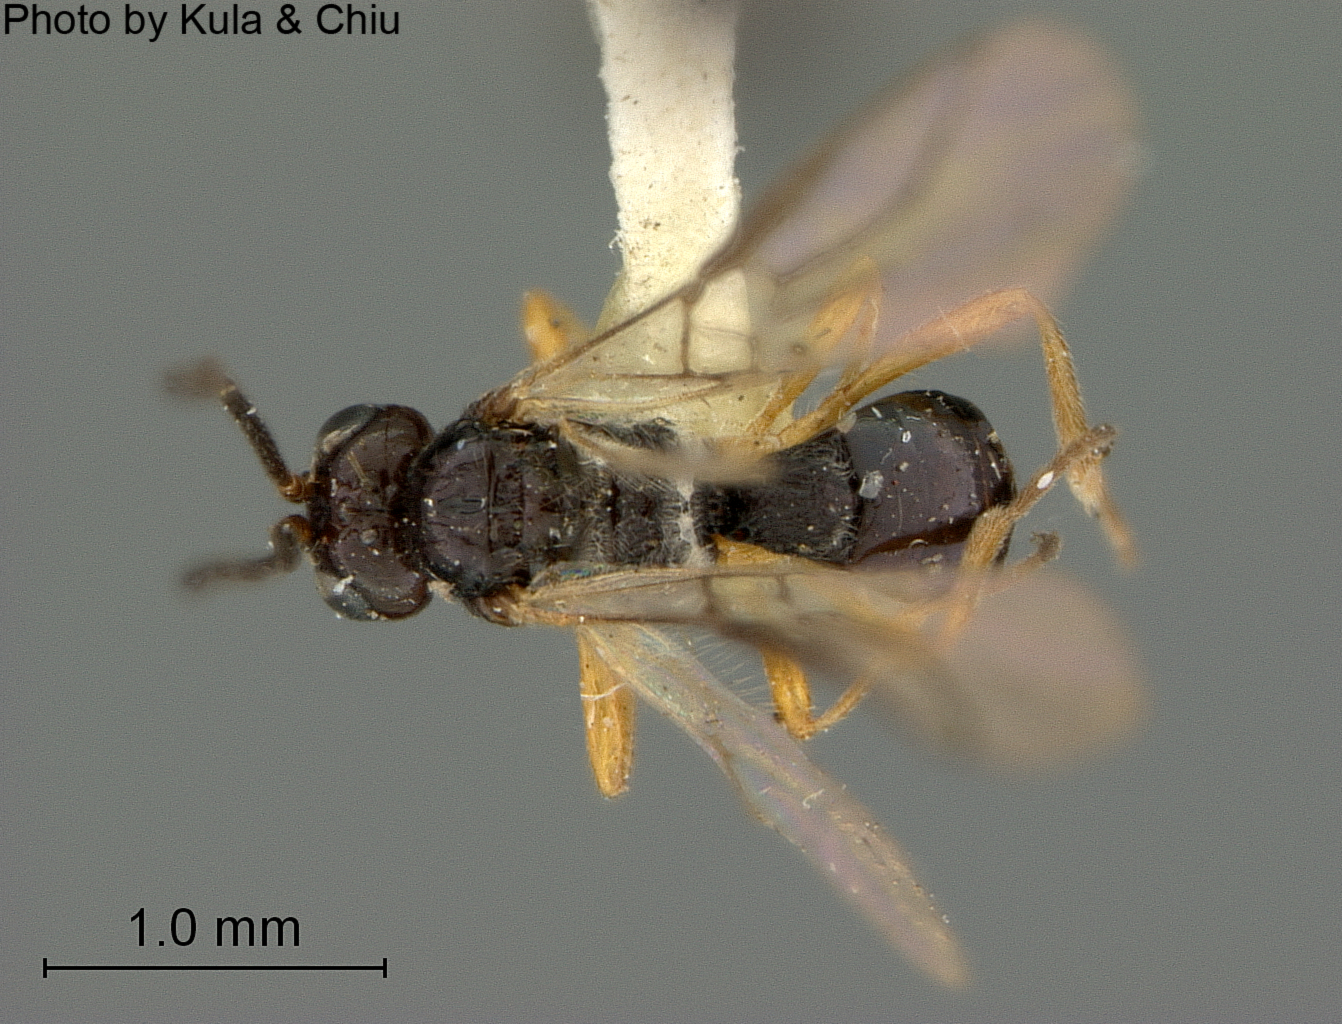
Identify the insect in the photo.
Dacnusa sachemella
